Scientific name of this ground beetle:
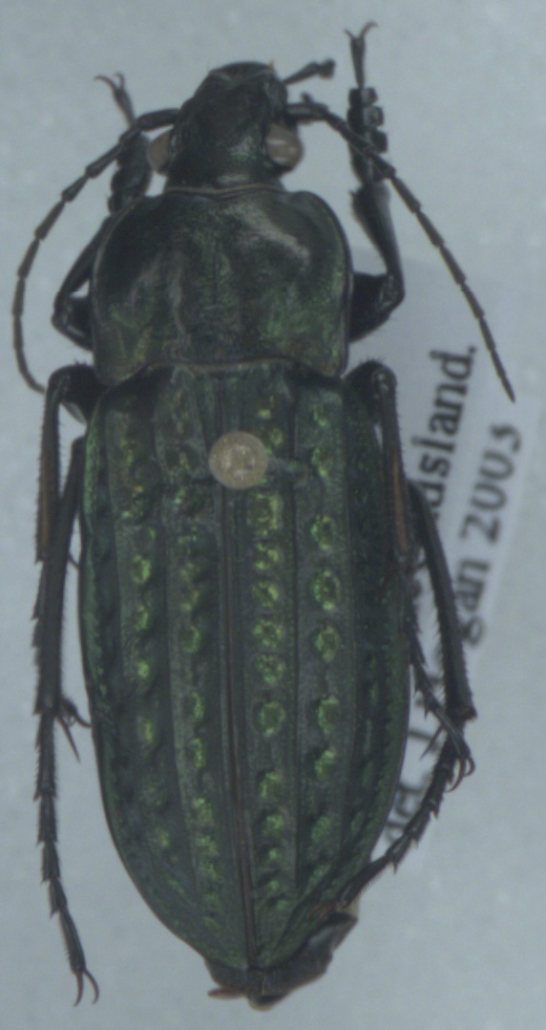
Carabus clatratus
